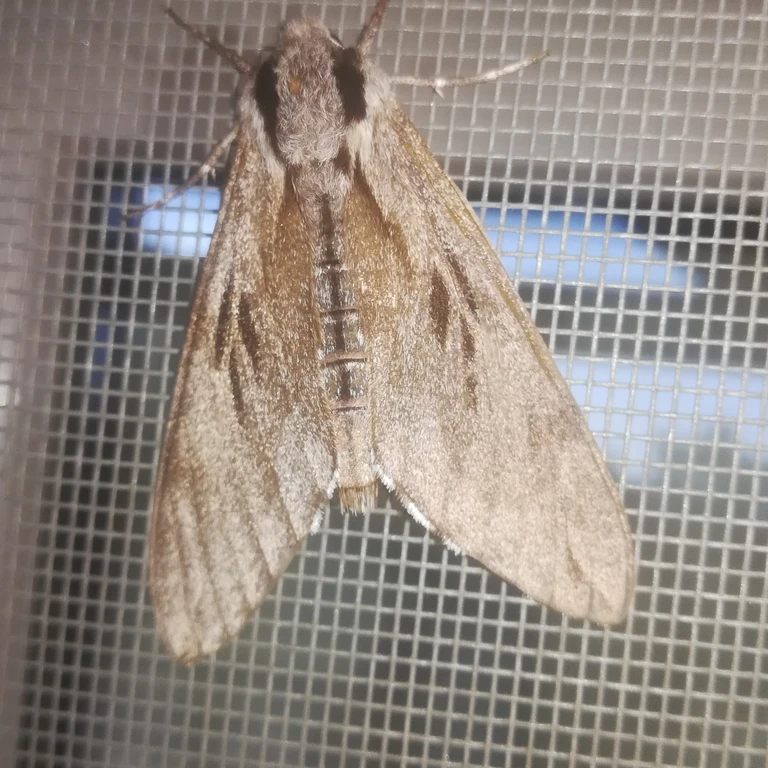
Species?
Sphinx pinastri
